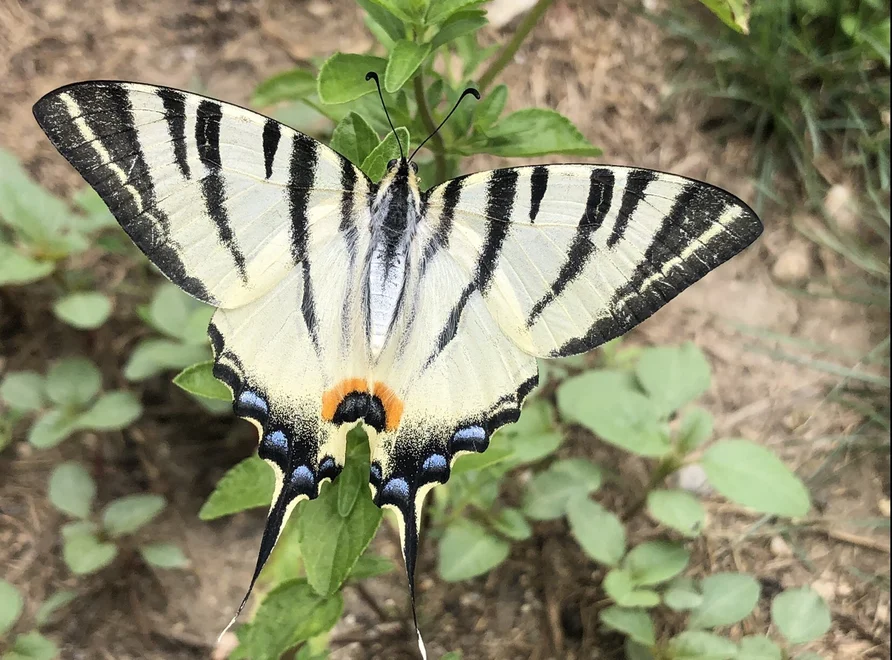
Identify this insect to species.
Iphiclides podalirius
